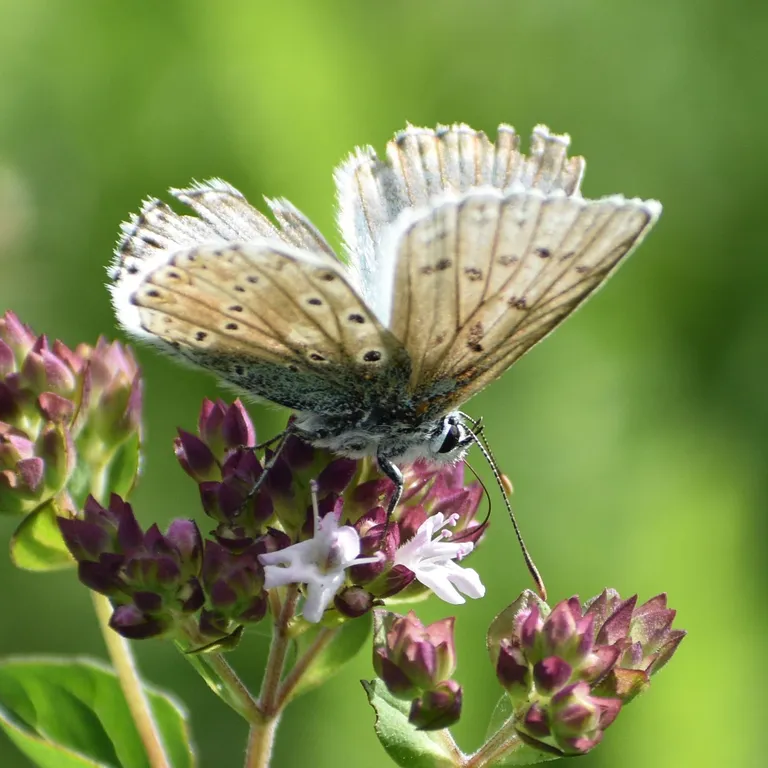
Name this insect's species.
Lysandra coridon
